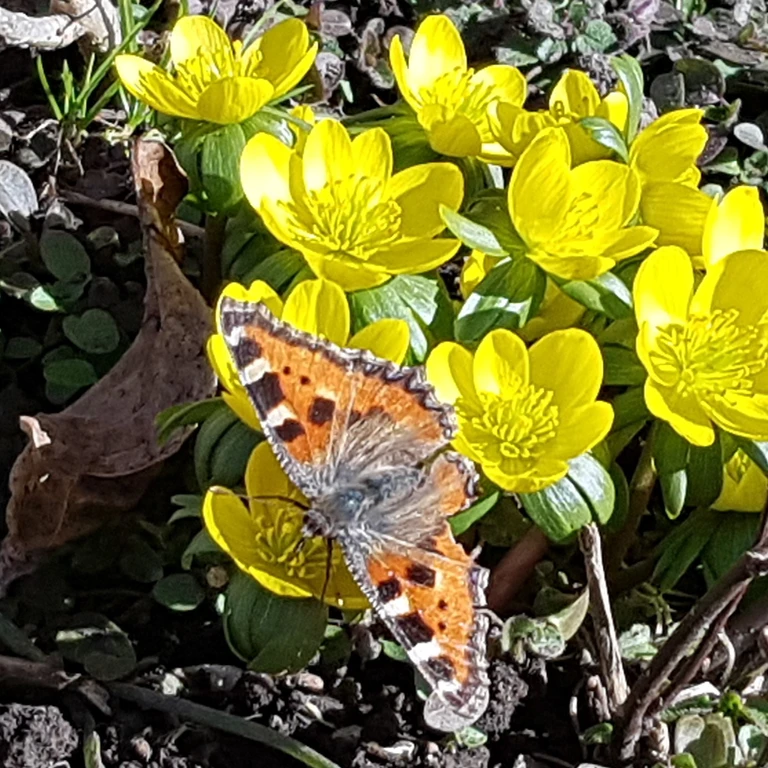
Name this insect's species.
Aglais urticae
